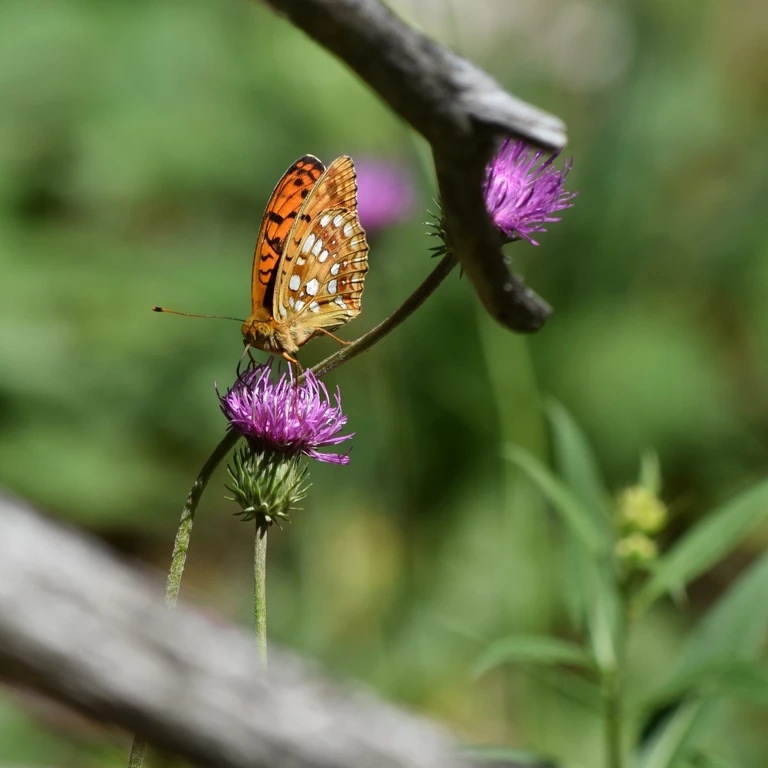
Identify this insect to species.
Fabriciana adippe
